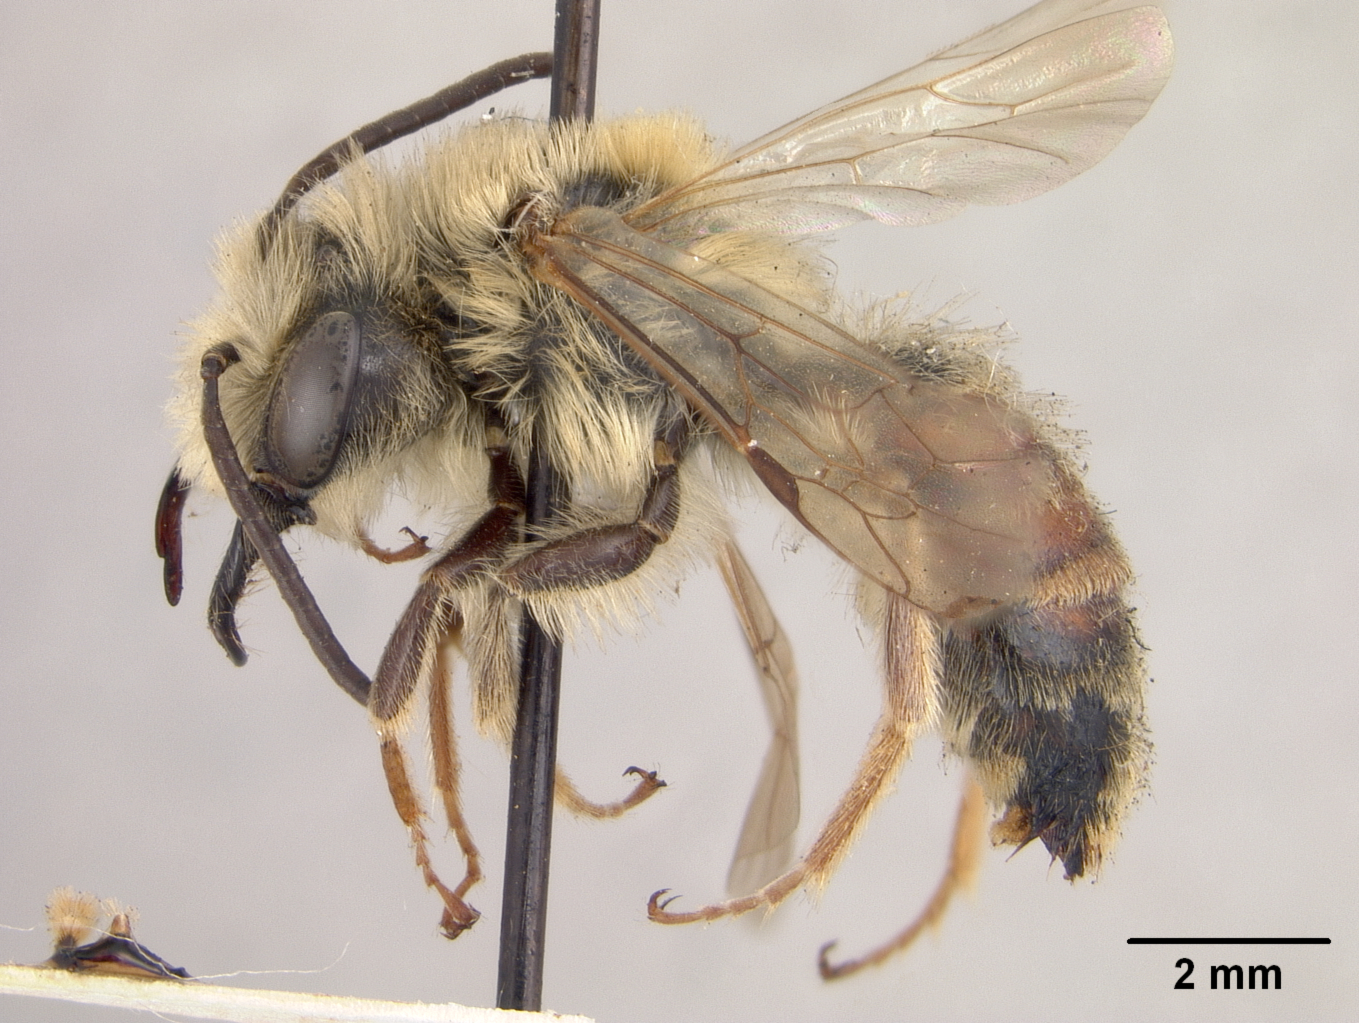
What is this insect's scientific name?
Andrena carrikeri
